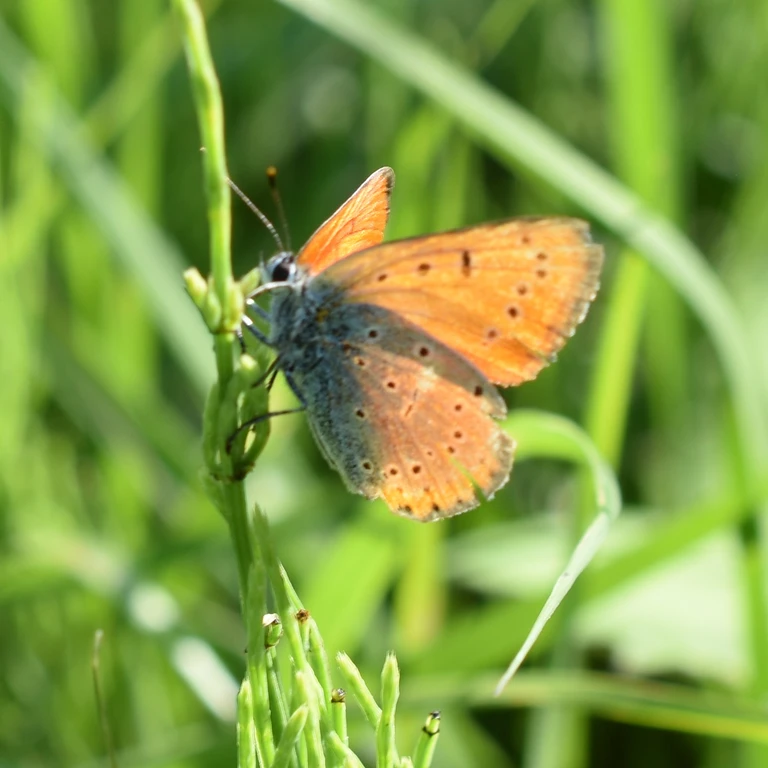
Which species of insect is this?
Lycaena dispar
